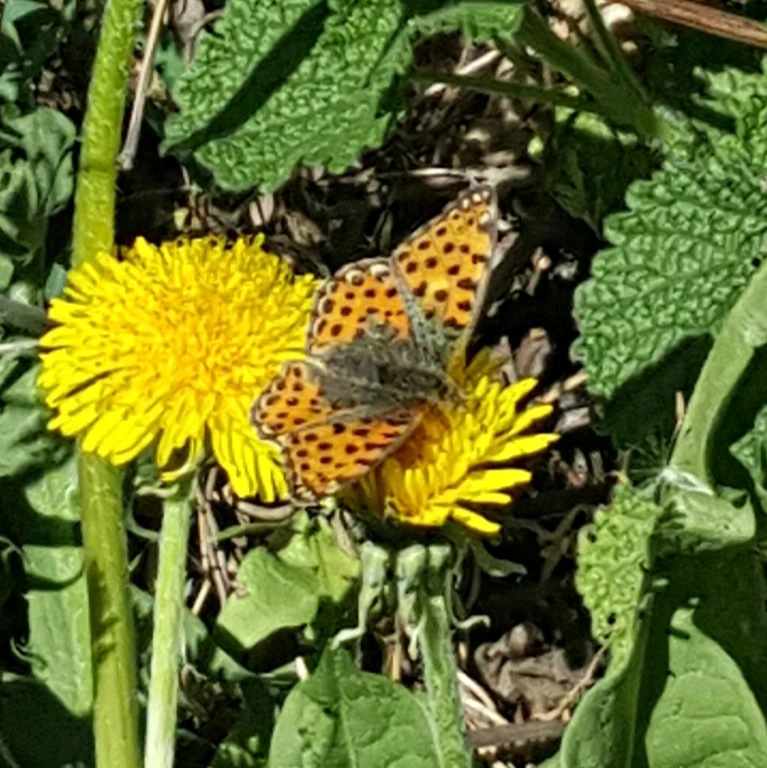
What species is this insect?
Issoria lathonia
